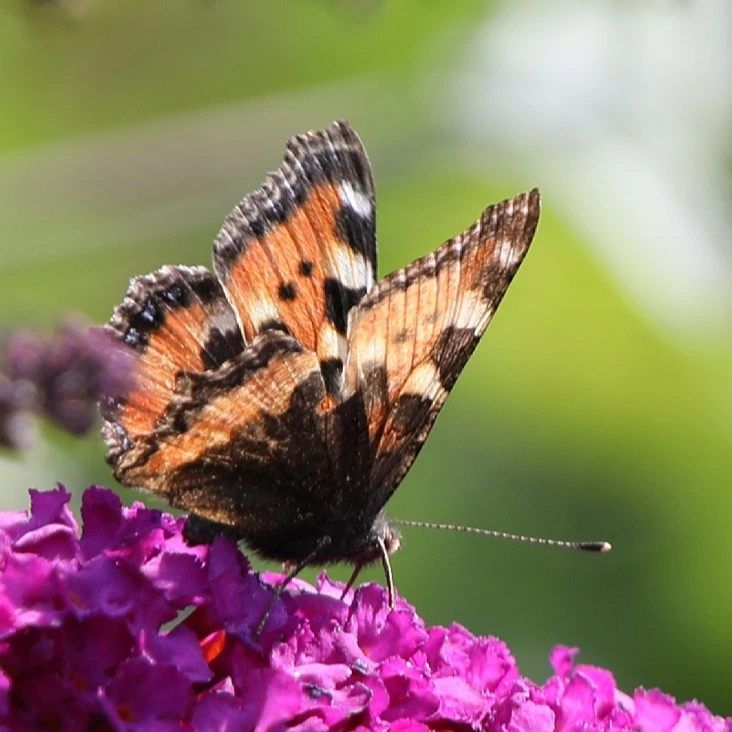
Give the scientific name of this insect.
Aglais urticae
